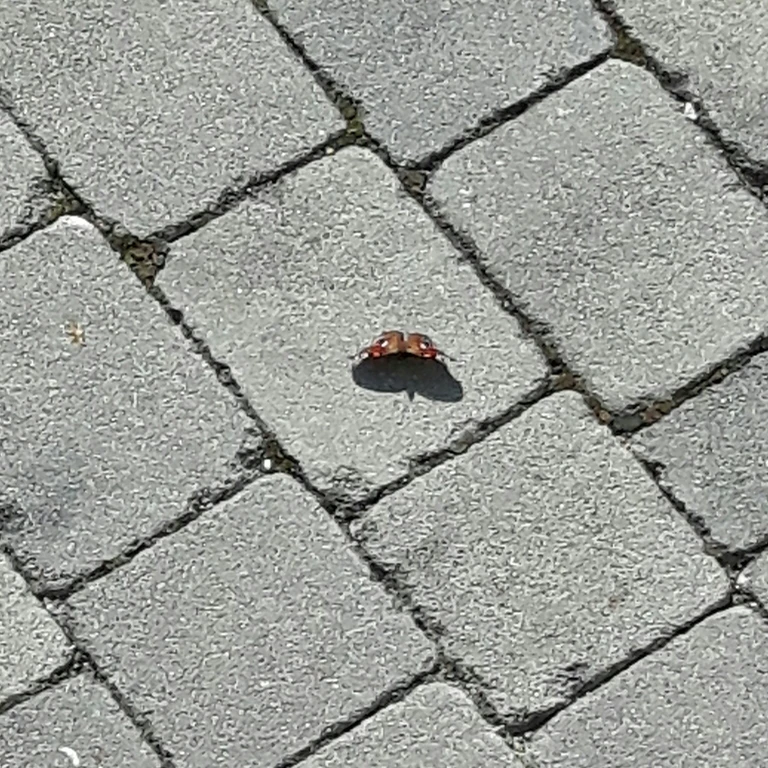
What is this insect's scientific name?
Aglais io
